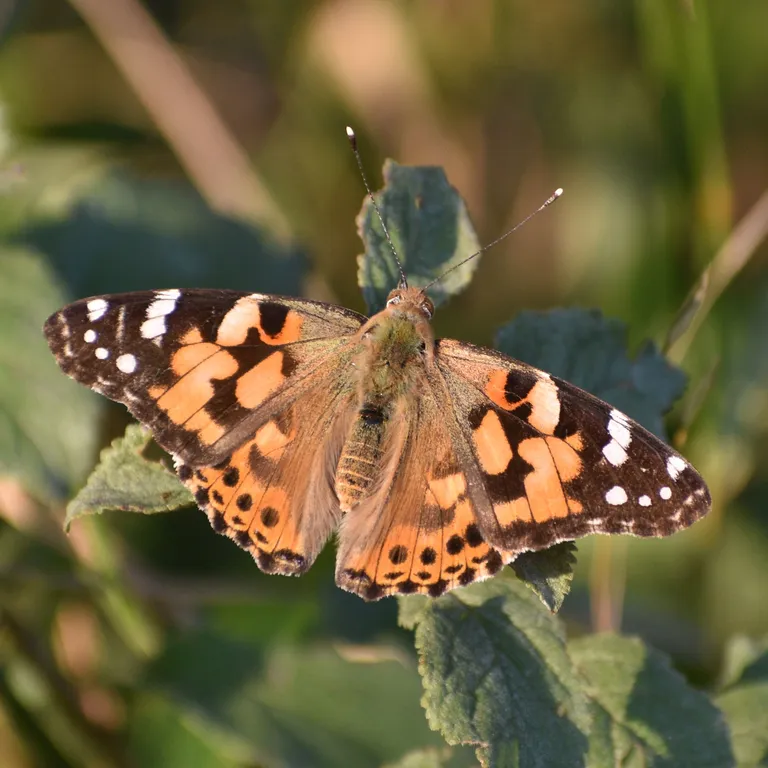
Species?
Vanessa cardui
